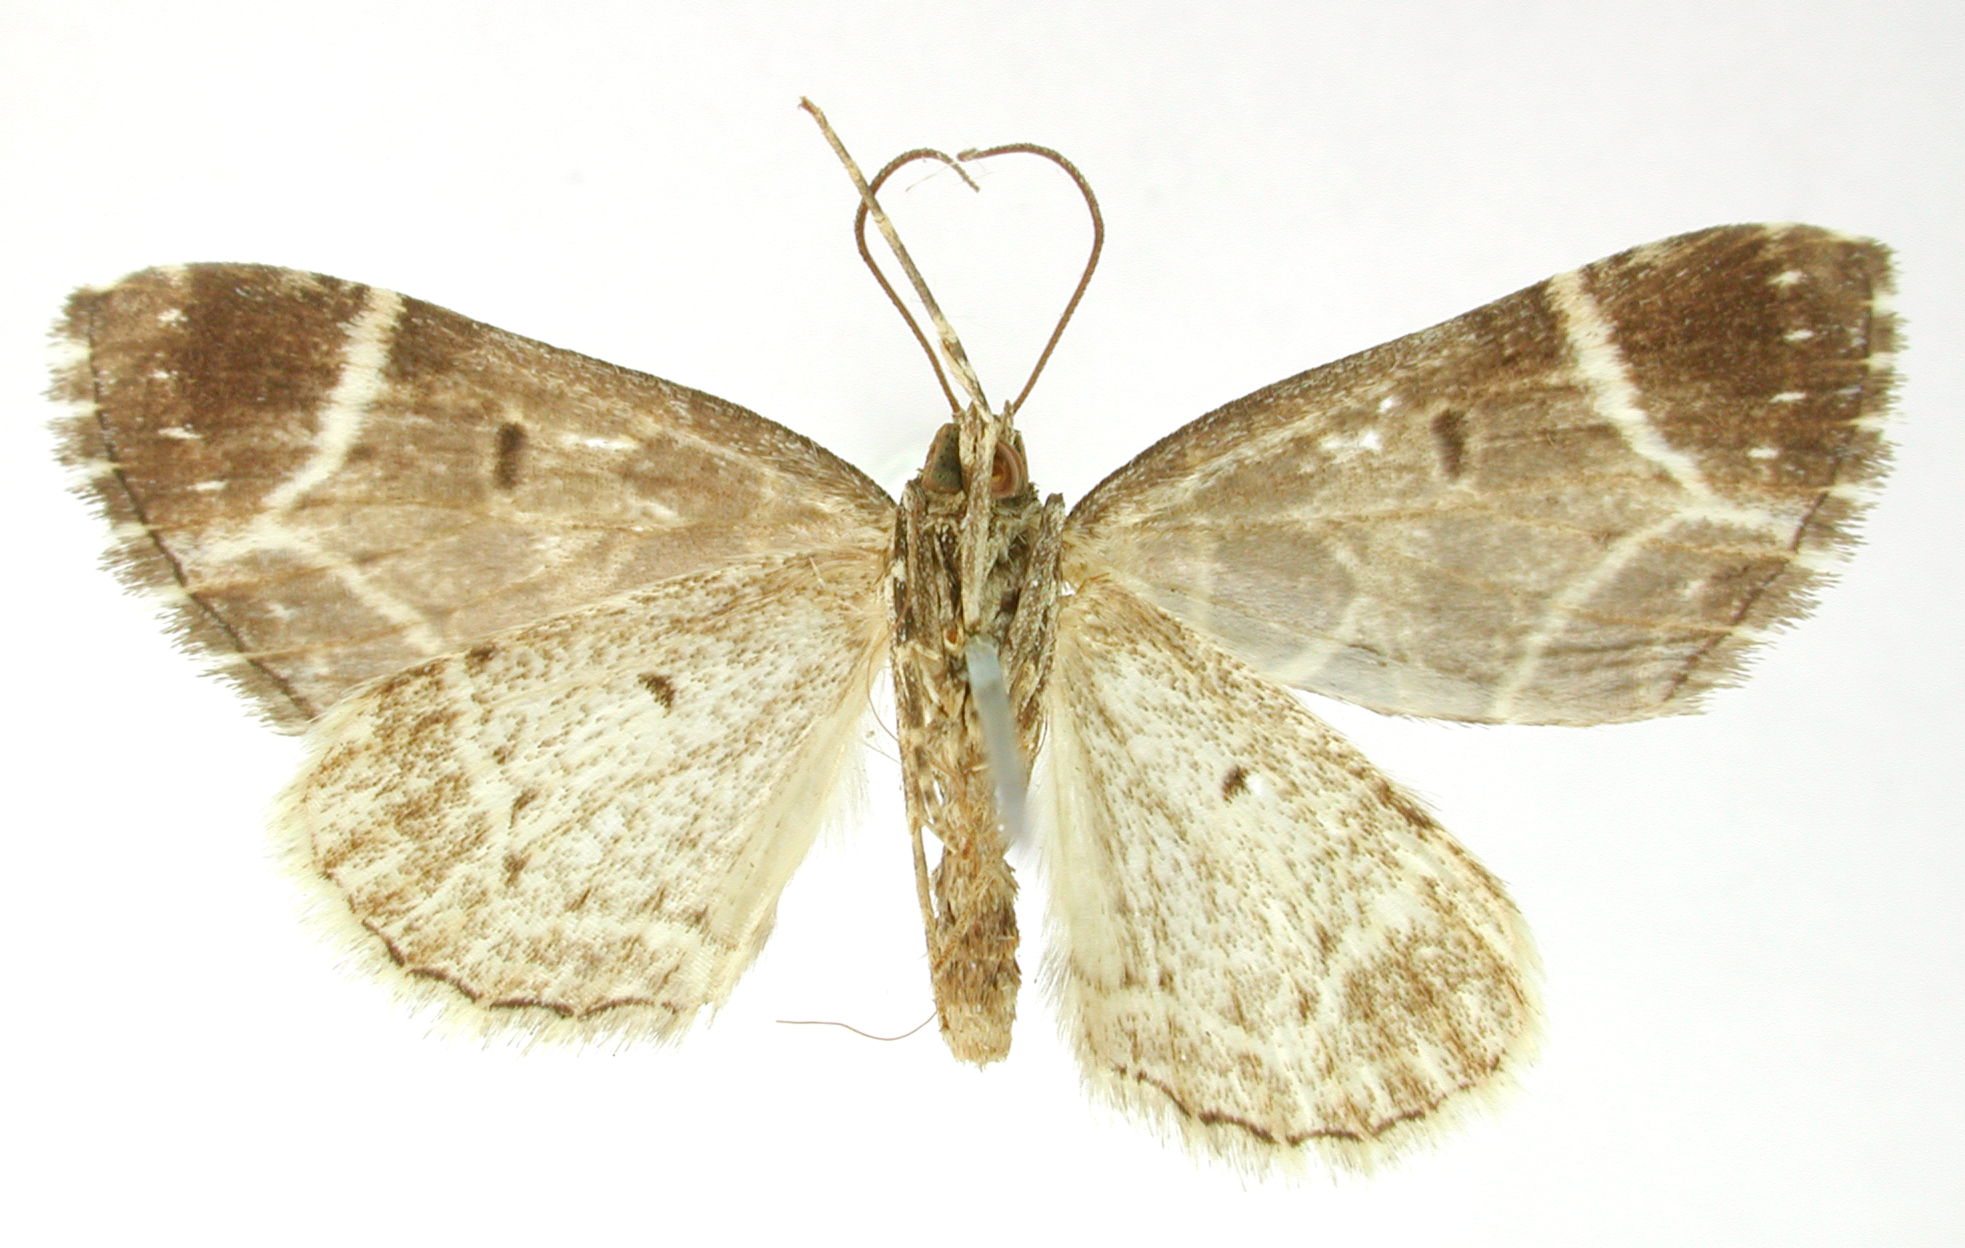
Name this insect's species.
Cidaria alboscripta
